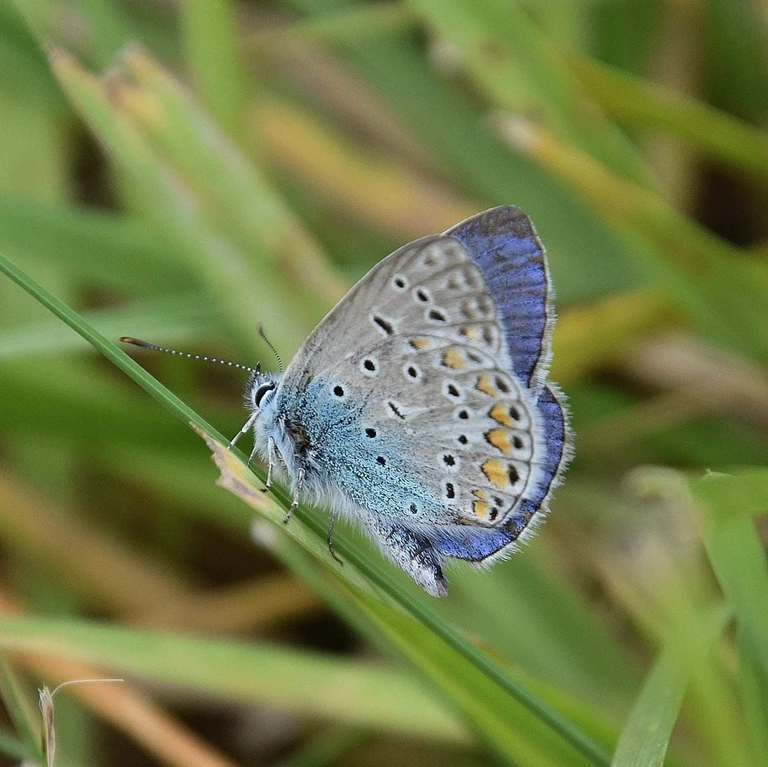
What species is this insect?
Polyommatus icarus
